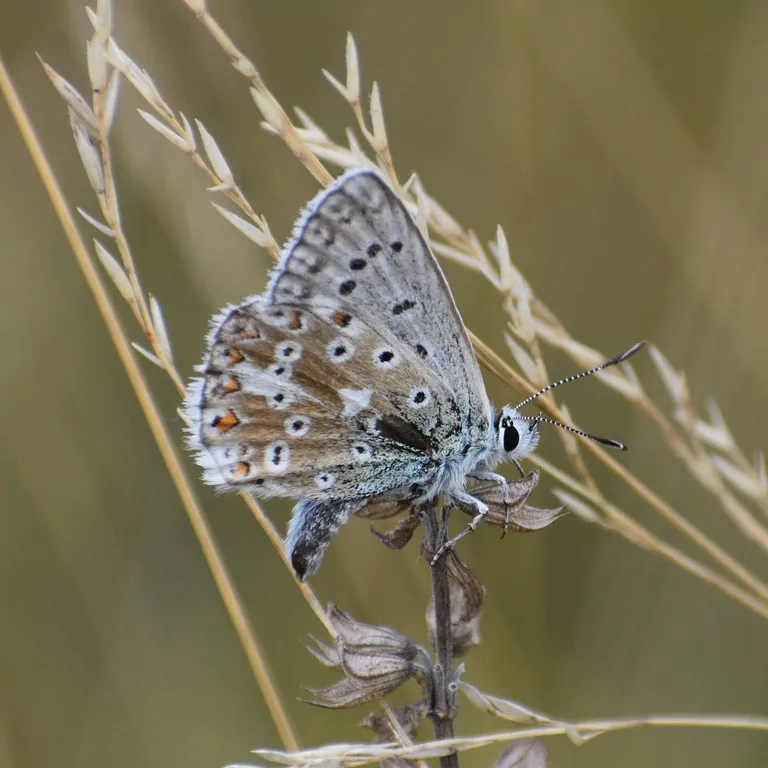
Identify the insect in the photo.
Lysandra coridon
